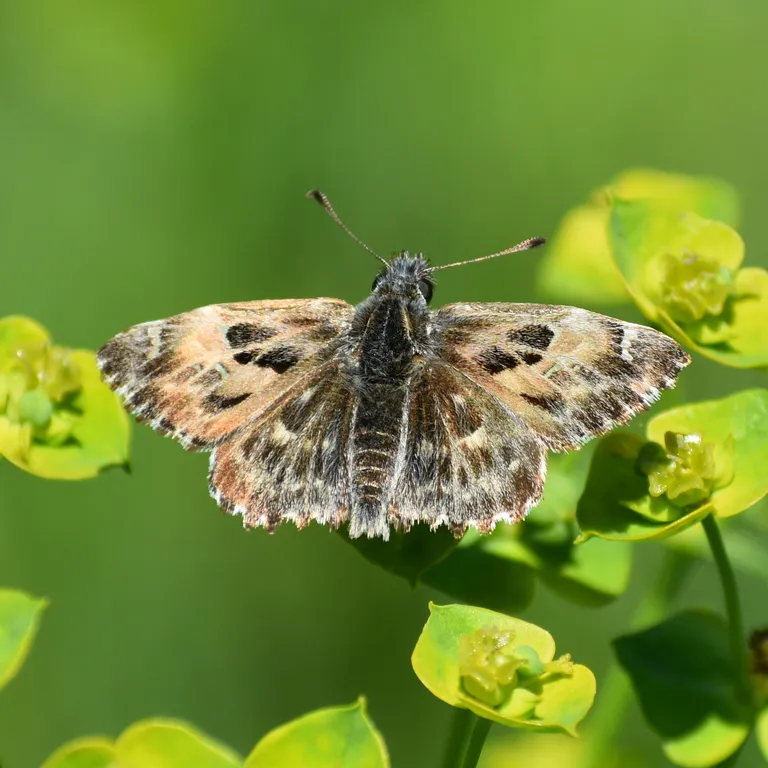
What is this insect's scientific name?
Carcharodus alceae
